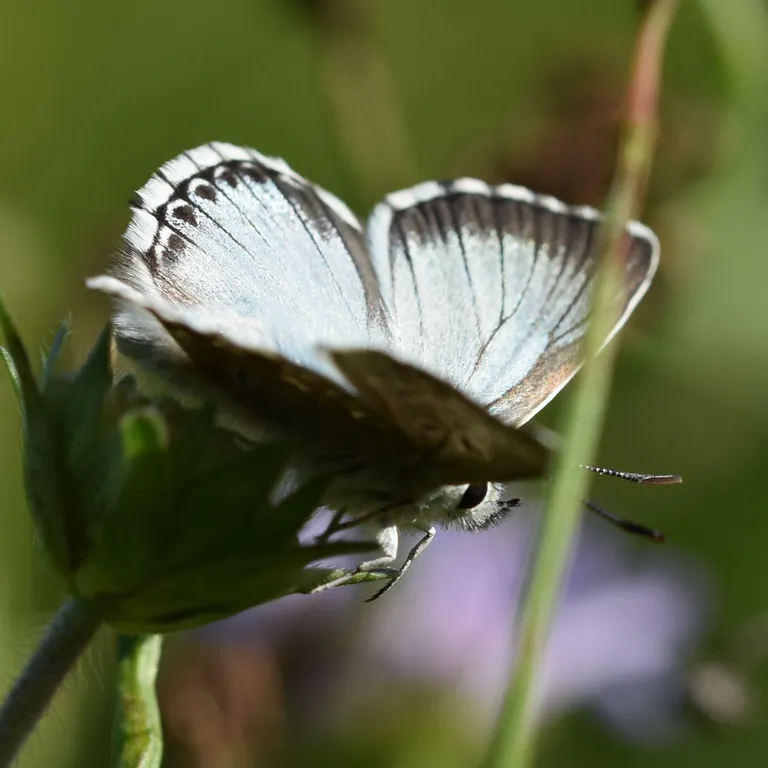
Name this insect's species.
Lysandra coridon
